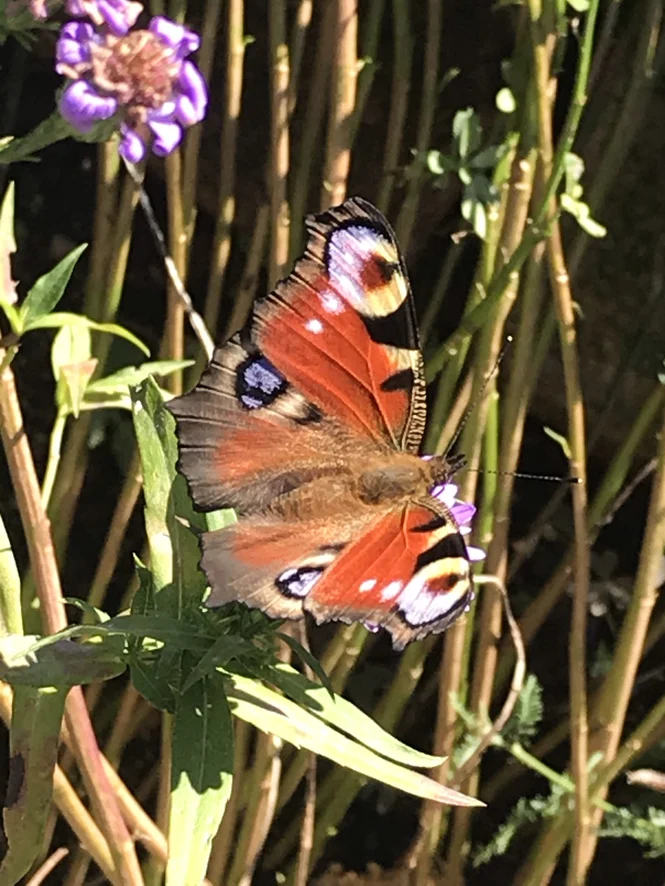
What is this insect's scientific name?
Aglais io
